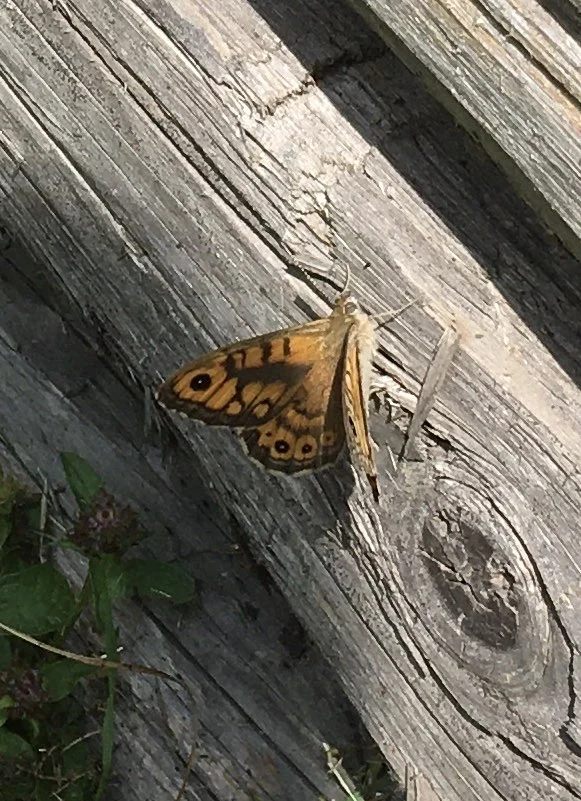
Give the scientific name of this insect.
Lasiommata megera (also Pararge megera)
